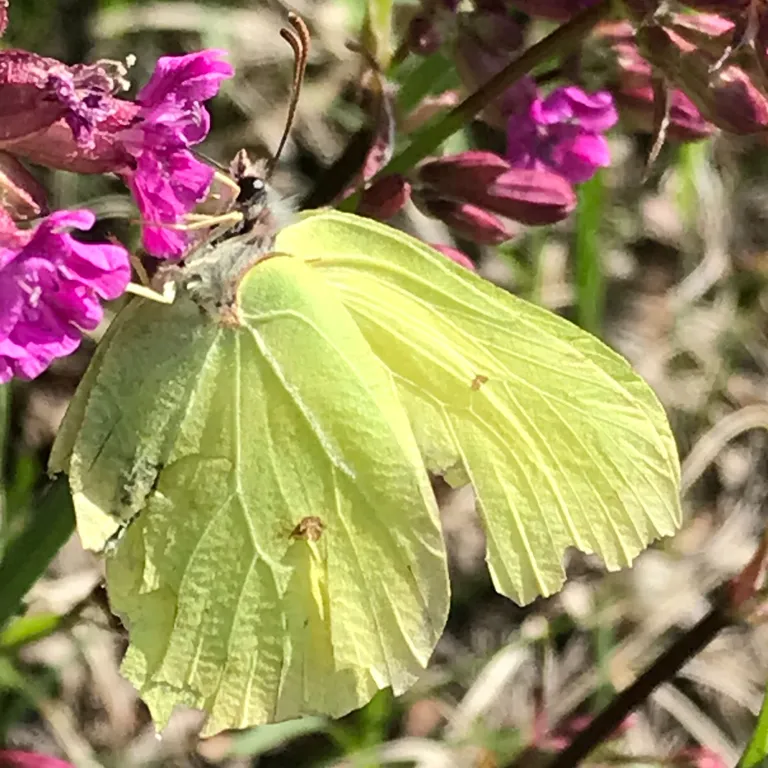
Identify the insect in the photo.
Gonepteryx rhamni
